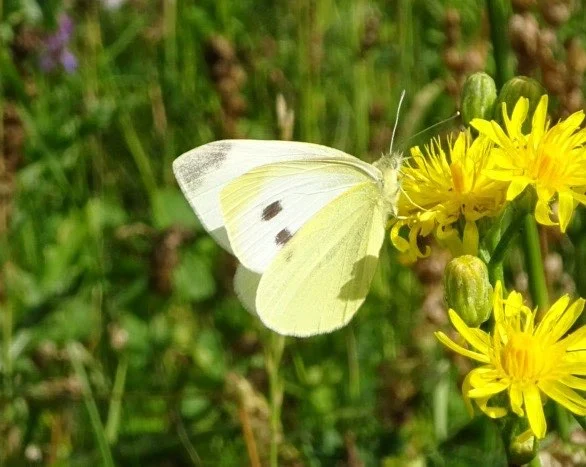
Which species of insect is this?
Pieris rapae
